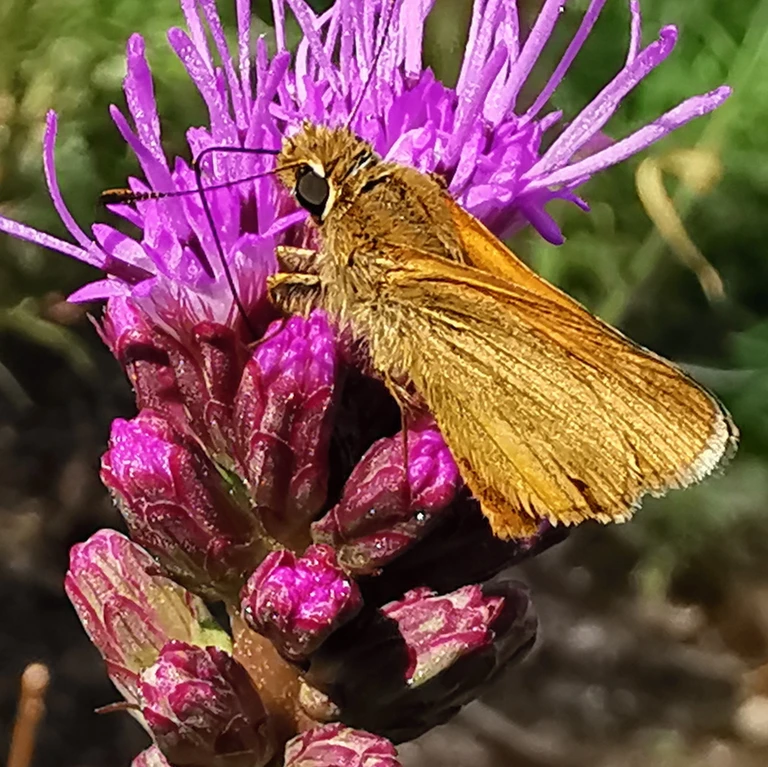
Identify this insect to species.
Ochlodes sylvanus (also Ochlodes venata)
